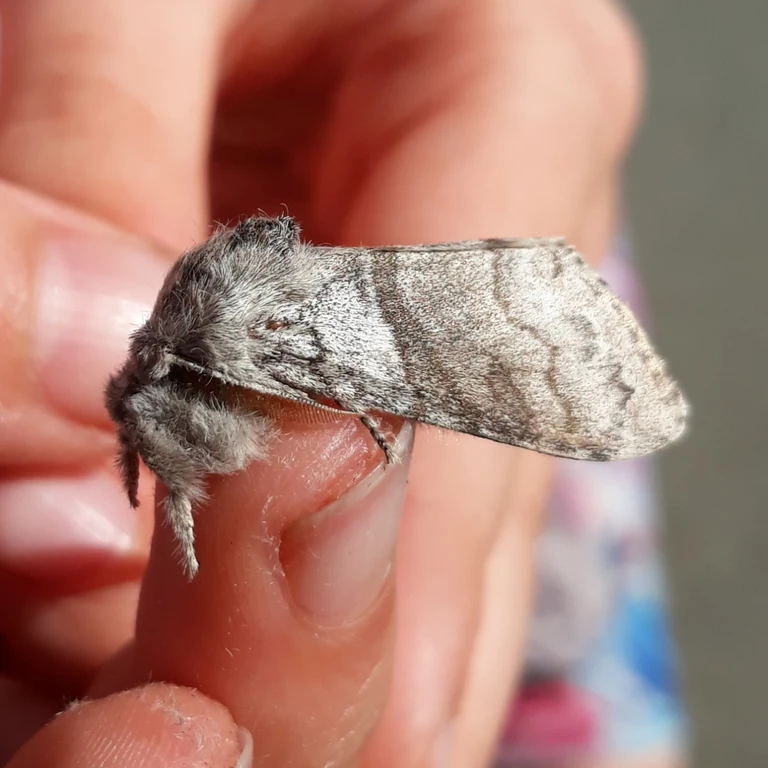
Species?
Calliteara pudibunda
